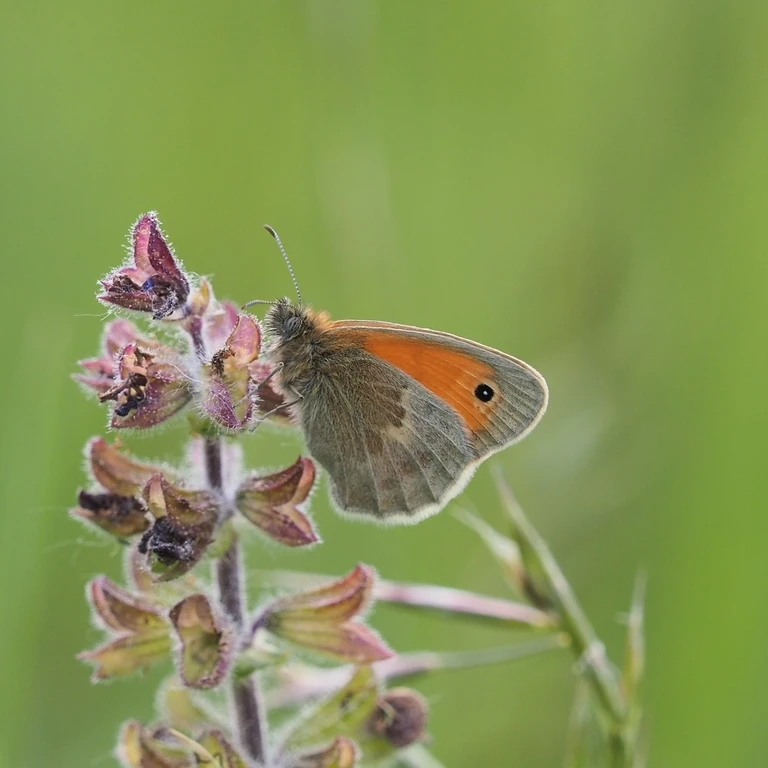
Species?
Coenonympha pamphilus
